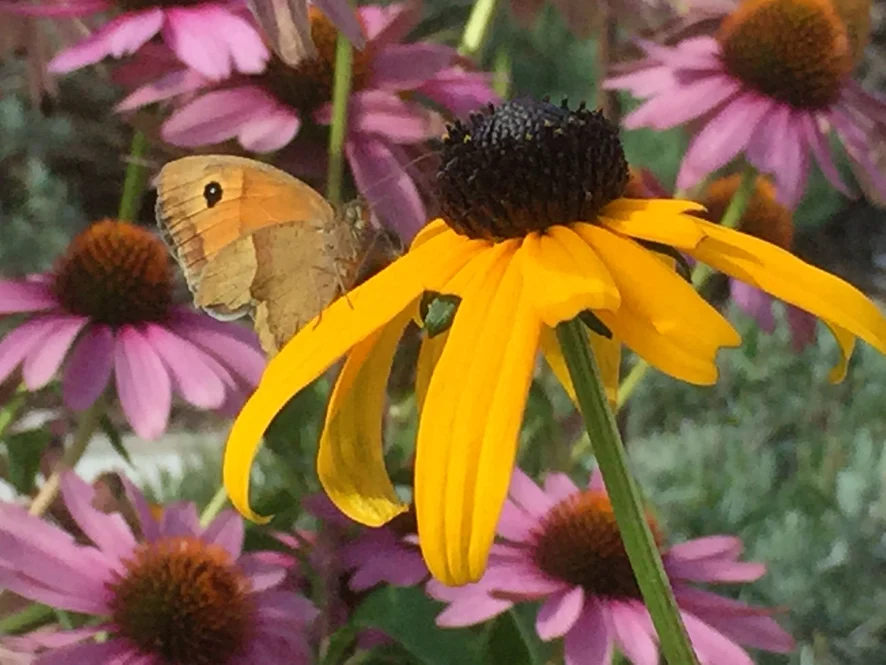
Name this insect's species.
Maniola jurtina
